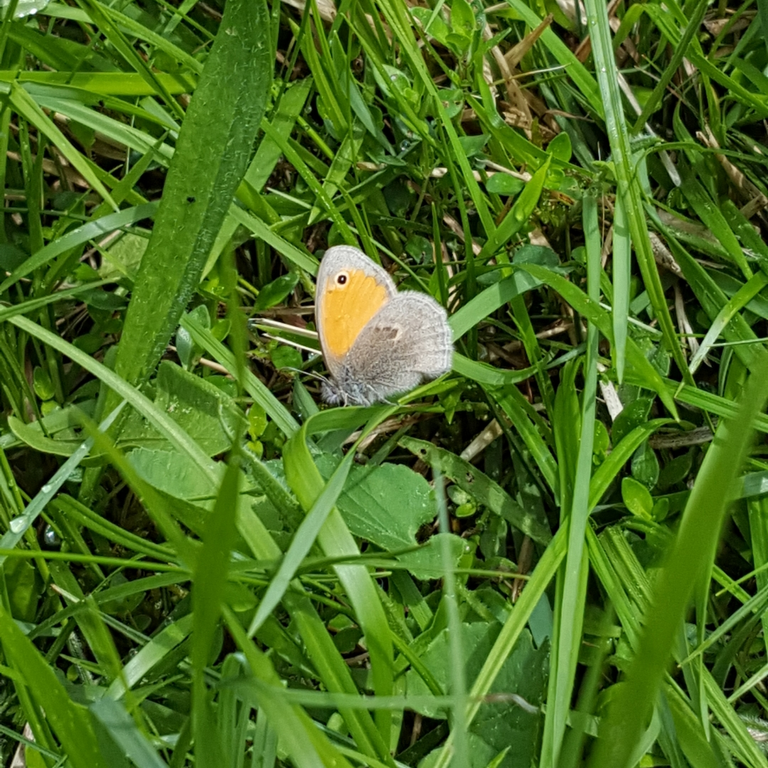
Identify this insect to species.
Coenonympha pamphilus
